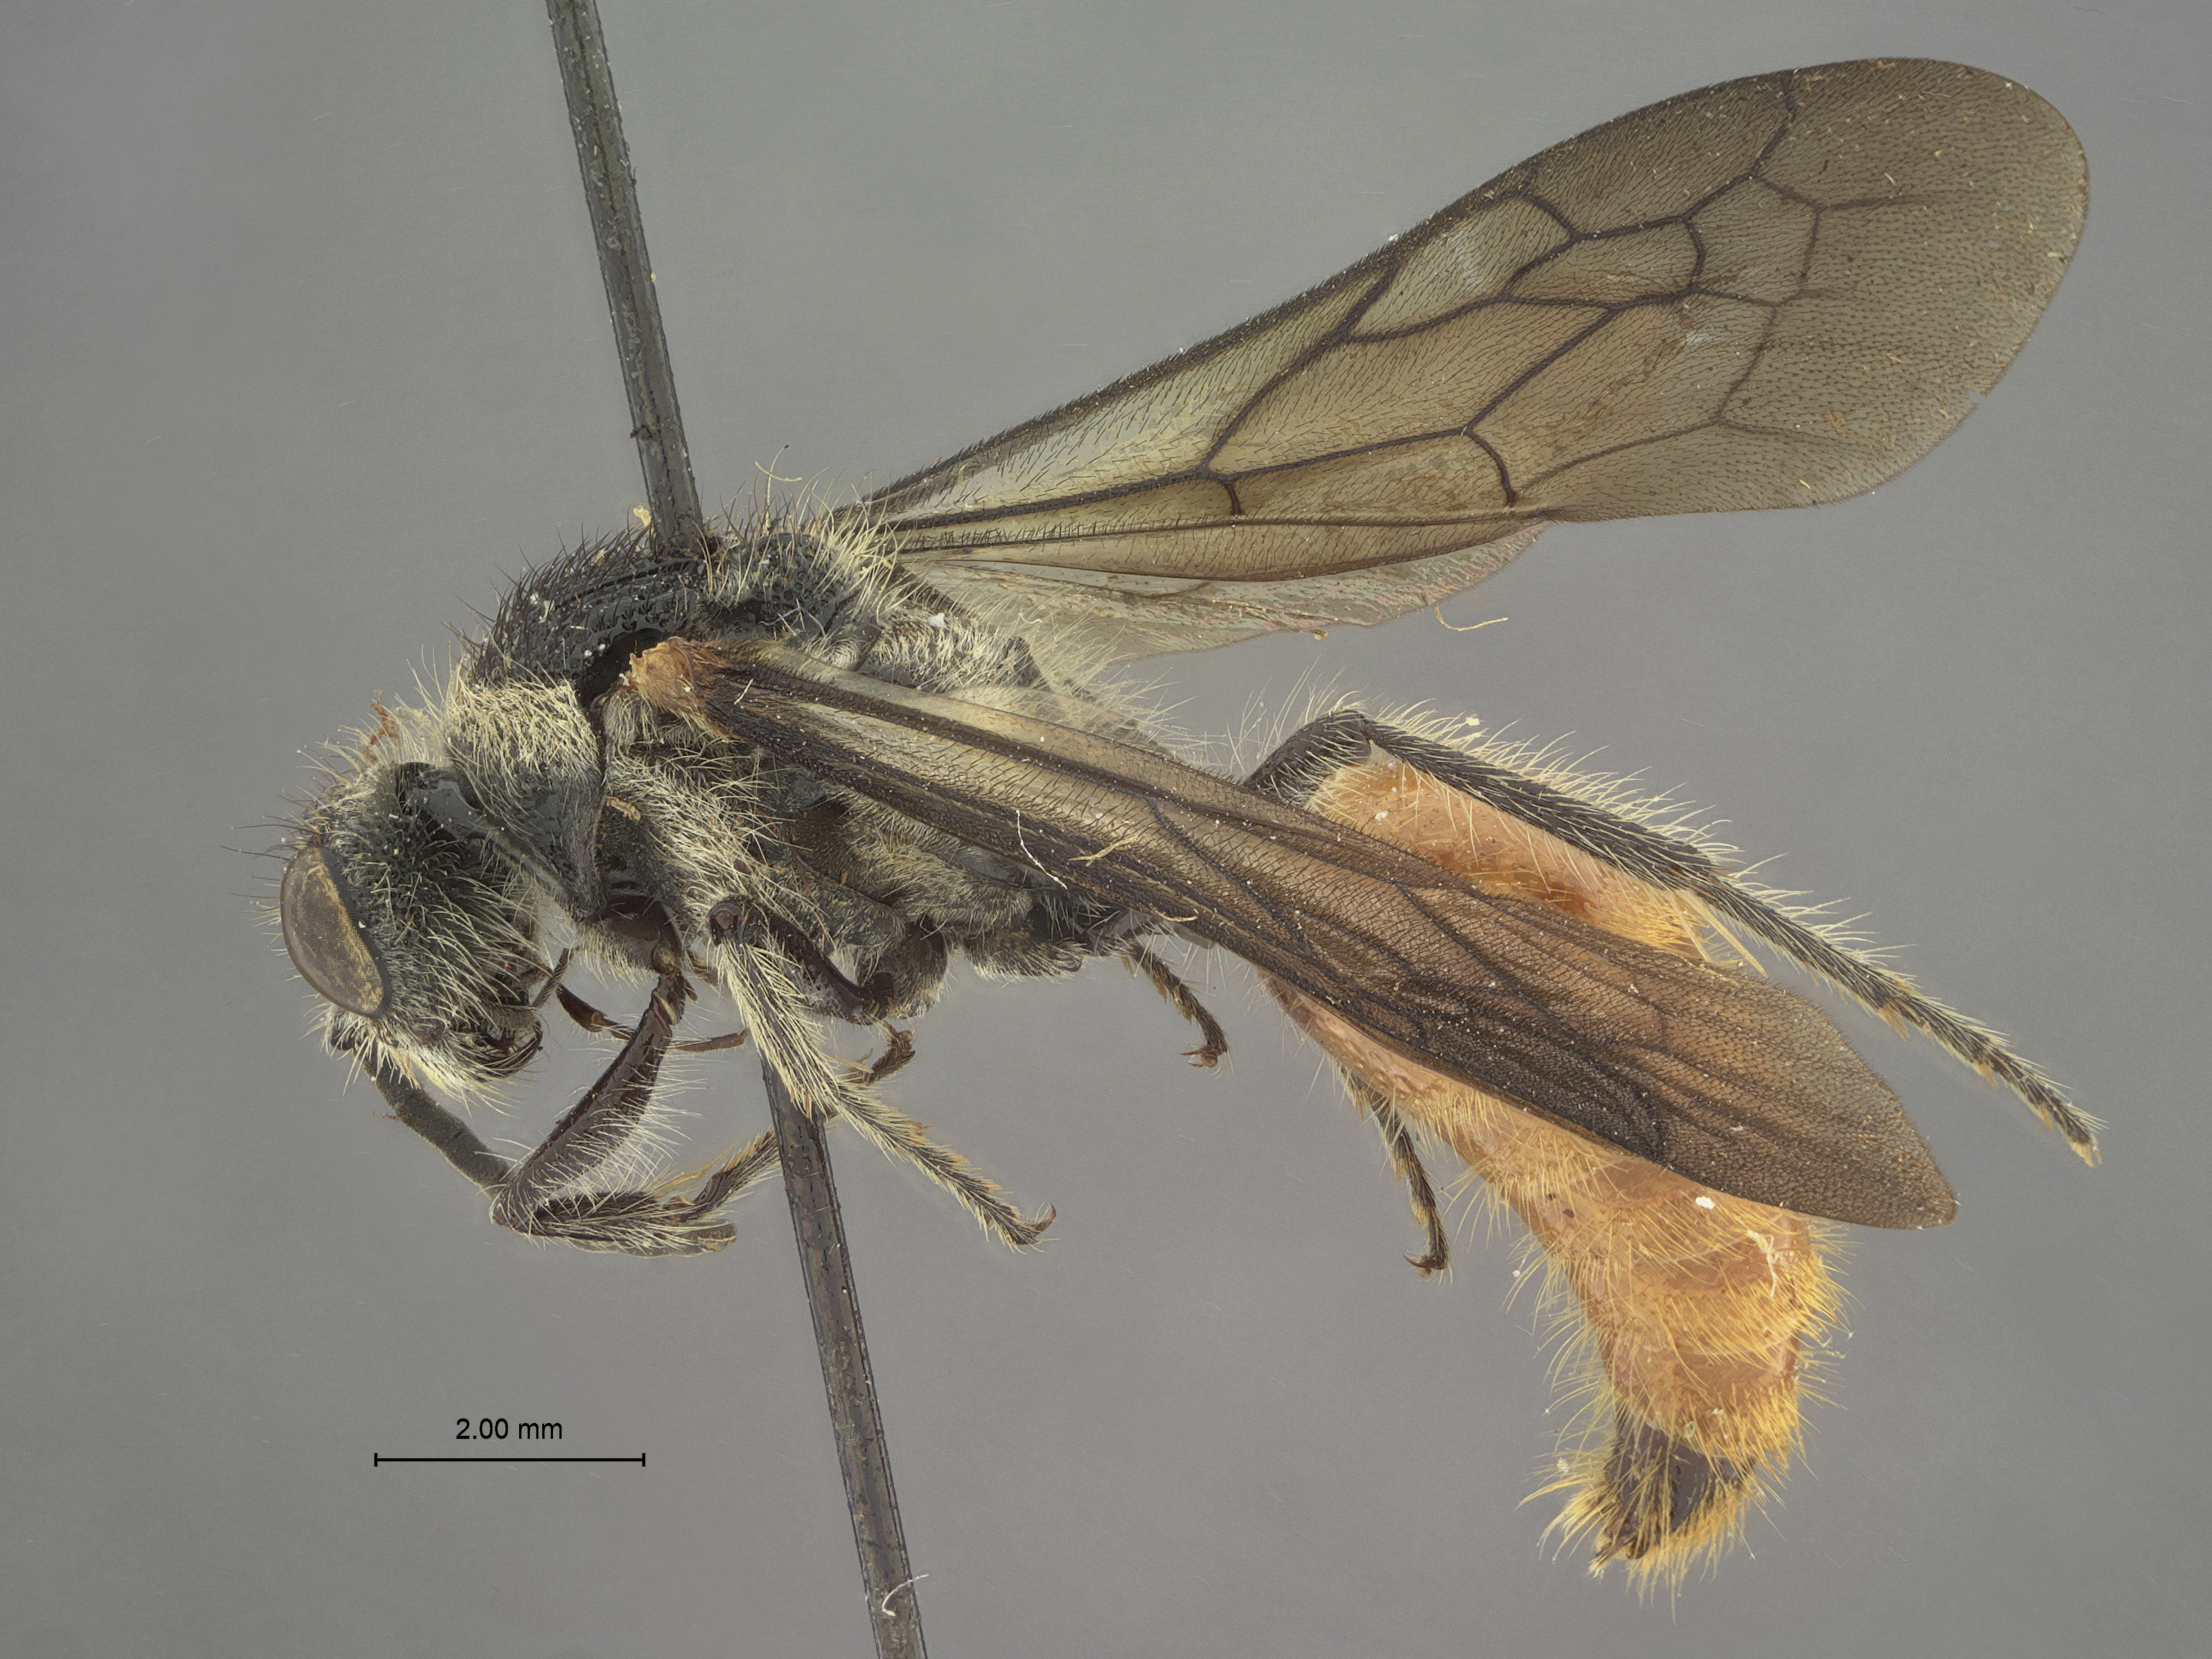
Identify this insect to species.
Timulla tumidula
